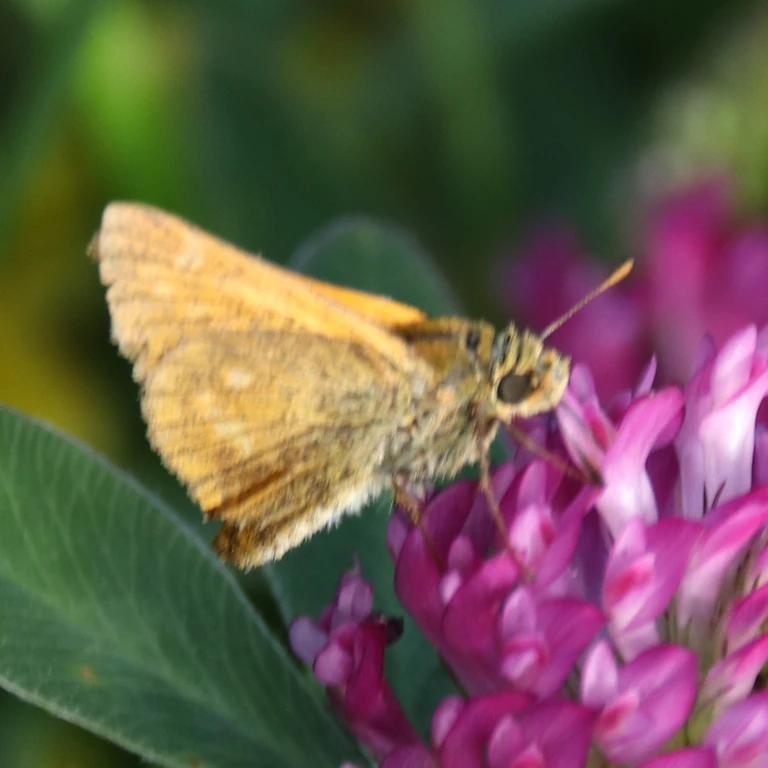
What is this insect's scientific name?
Ochlodes sylvanus (also Ochlodes venata)
